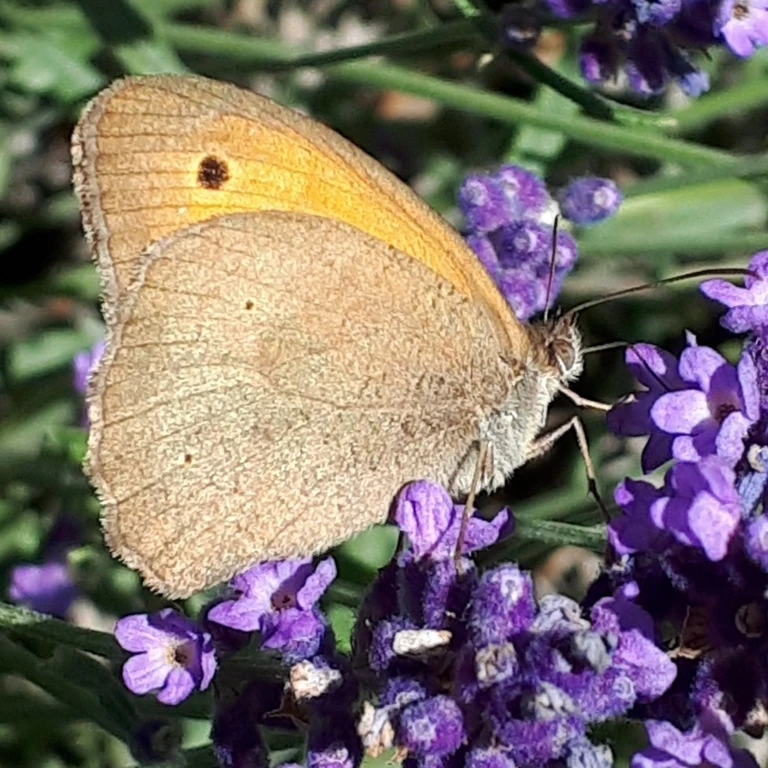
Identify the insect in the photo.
Maniola jurtina
